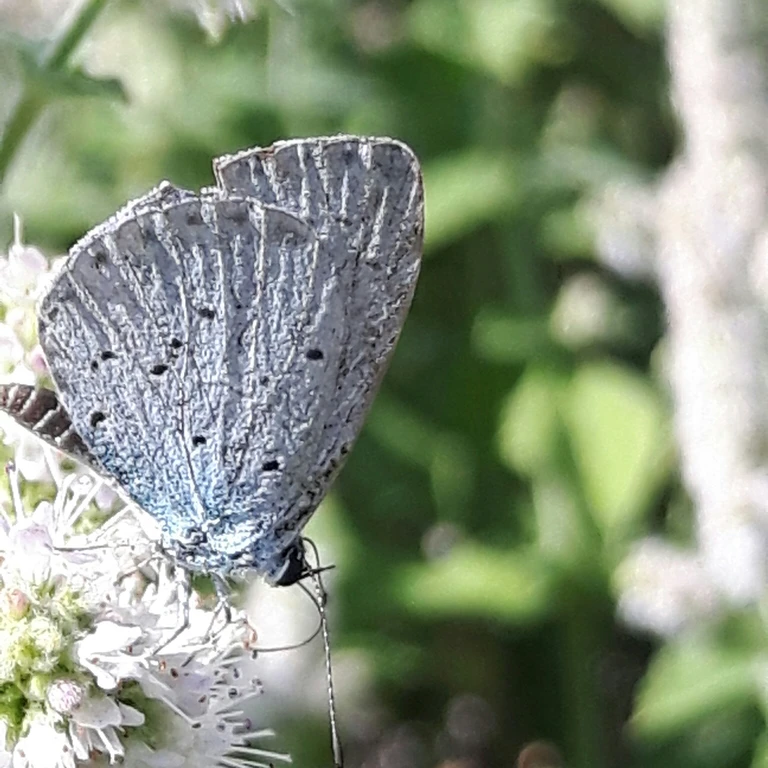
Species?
Celastrina argiolus
